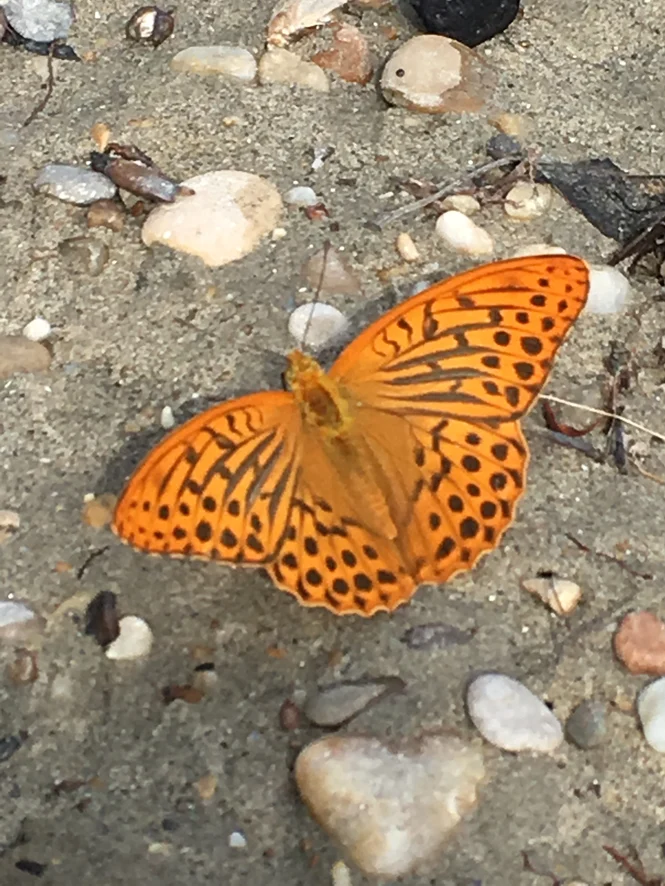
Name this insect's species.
Argynnis paphia
